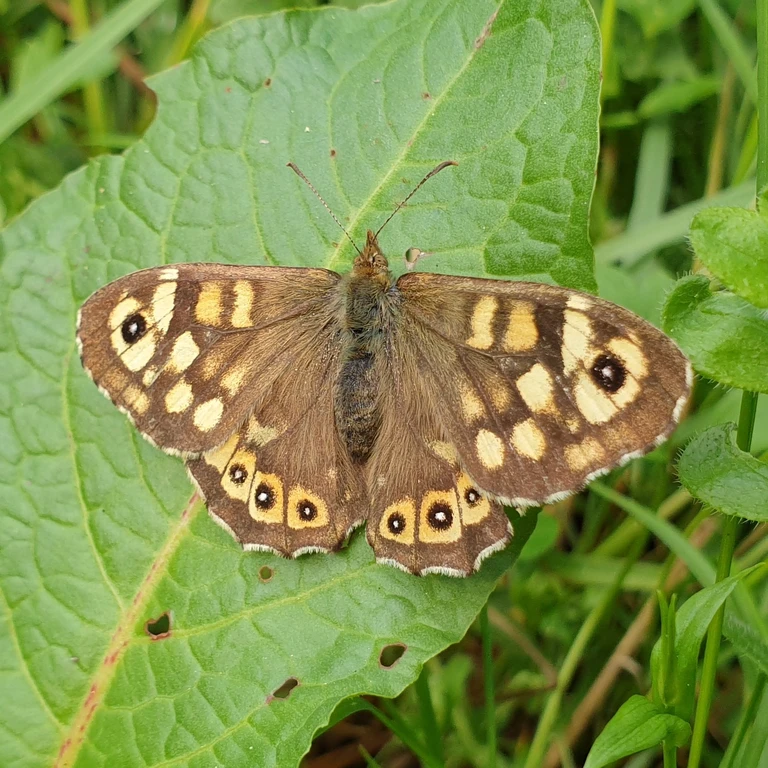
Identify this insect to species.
Pararge aegeria
